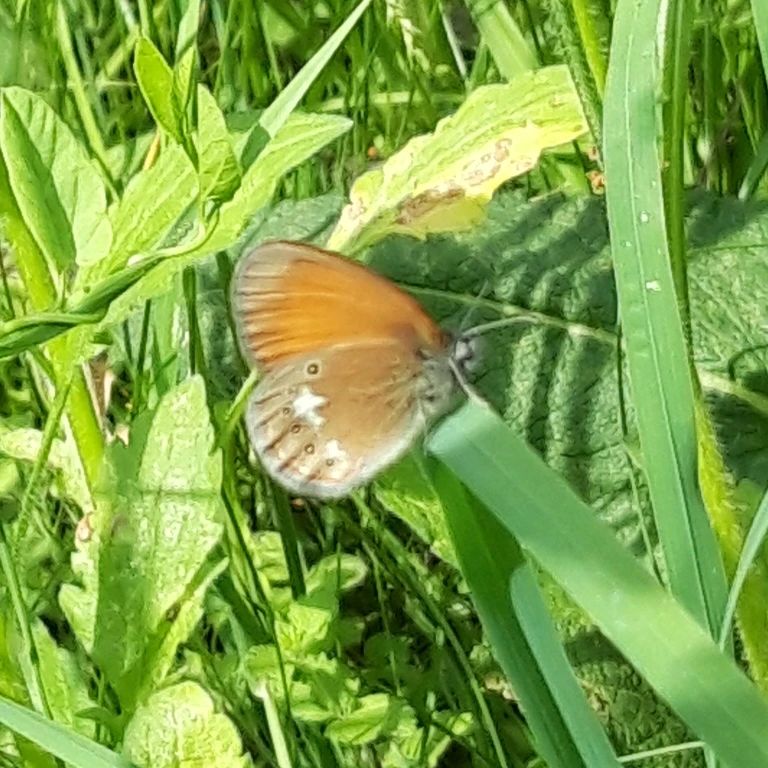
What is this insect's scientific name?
Coenonympha glycerion (also Coenonympha iphis)
